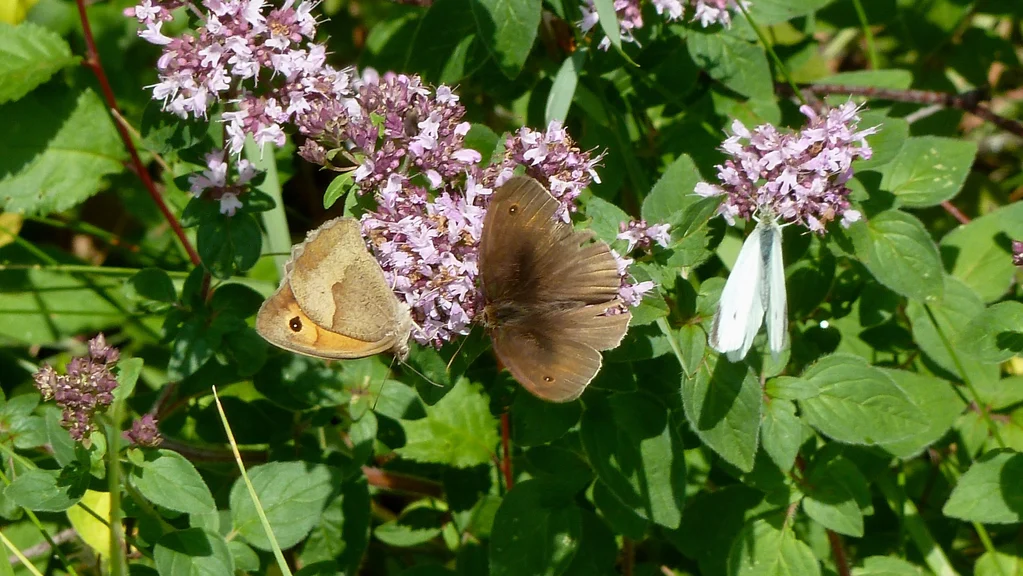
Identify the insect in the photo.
Maniola jurtina
